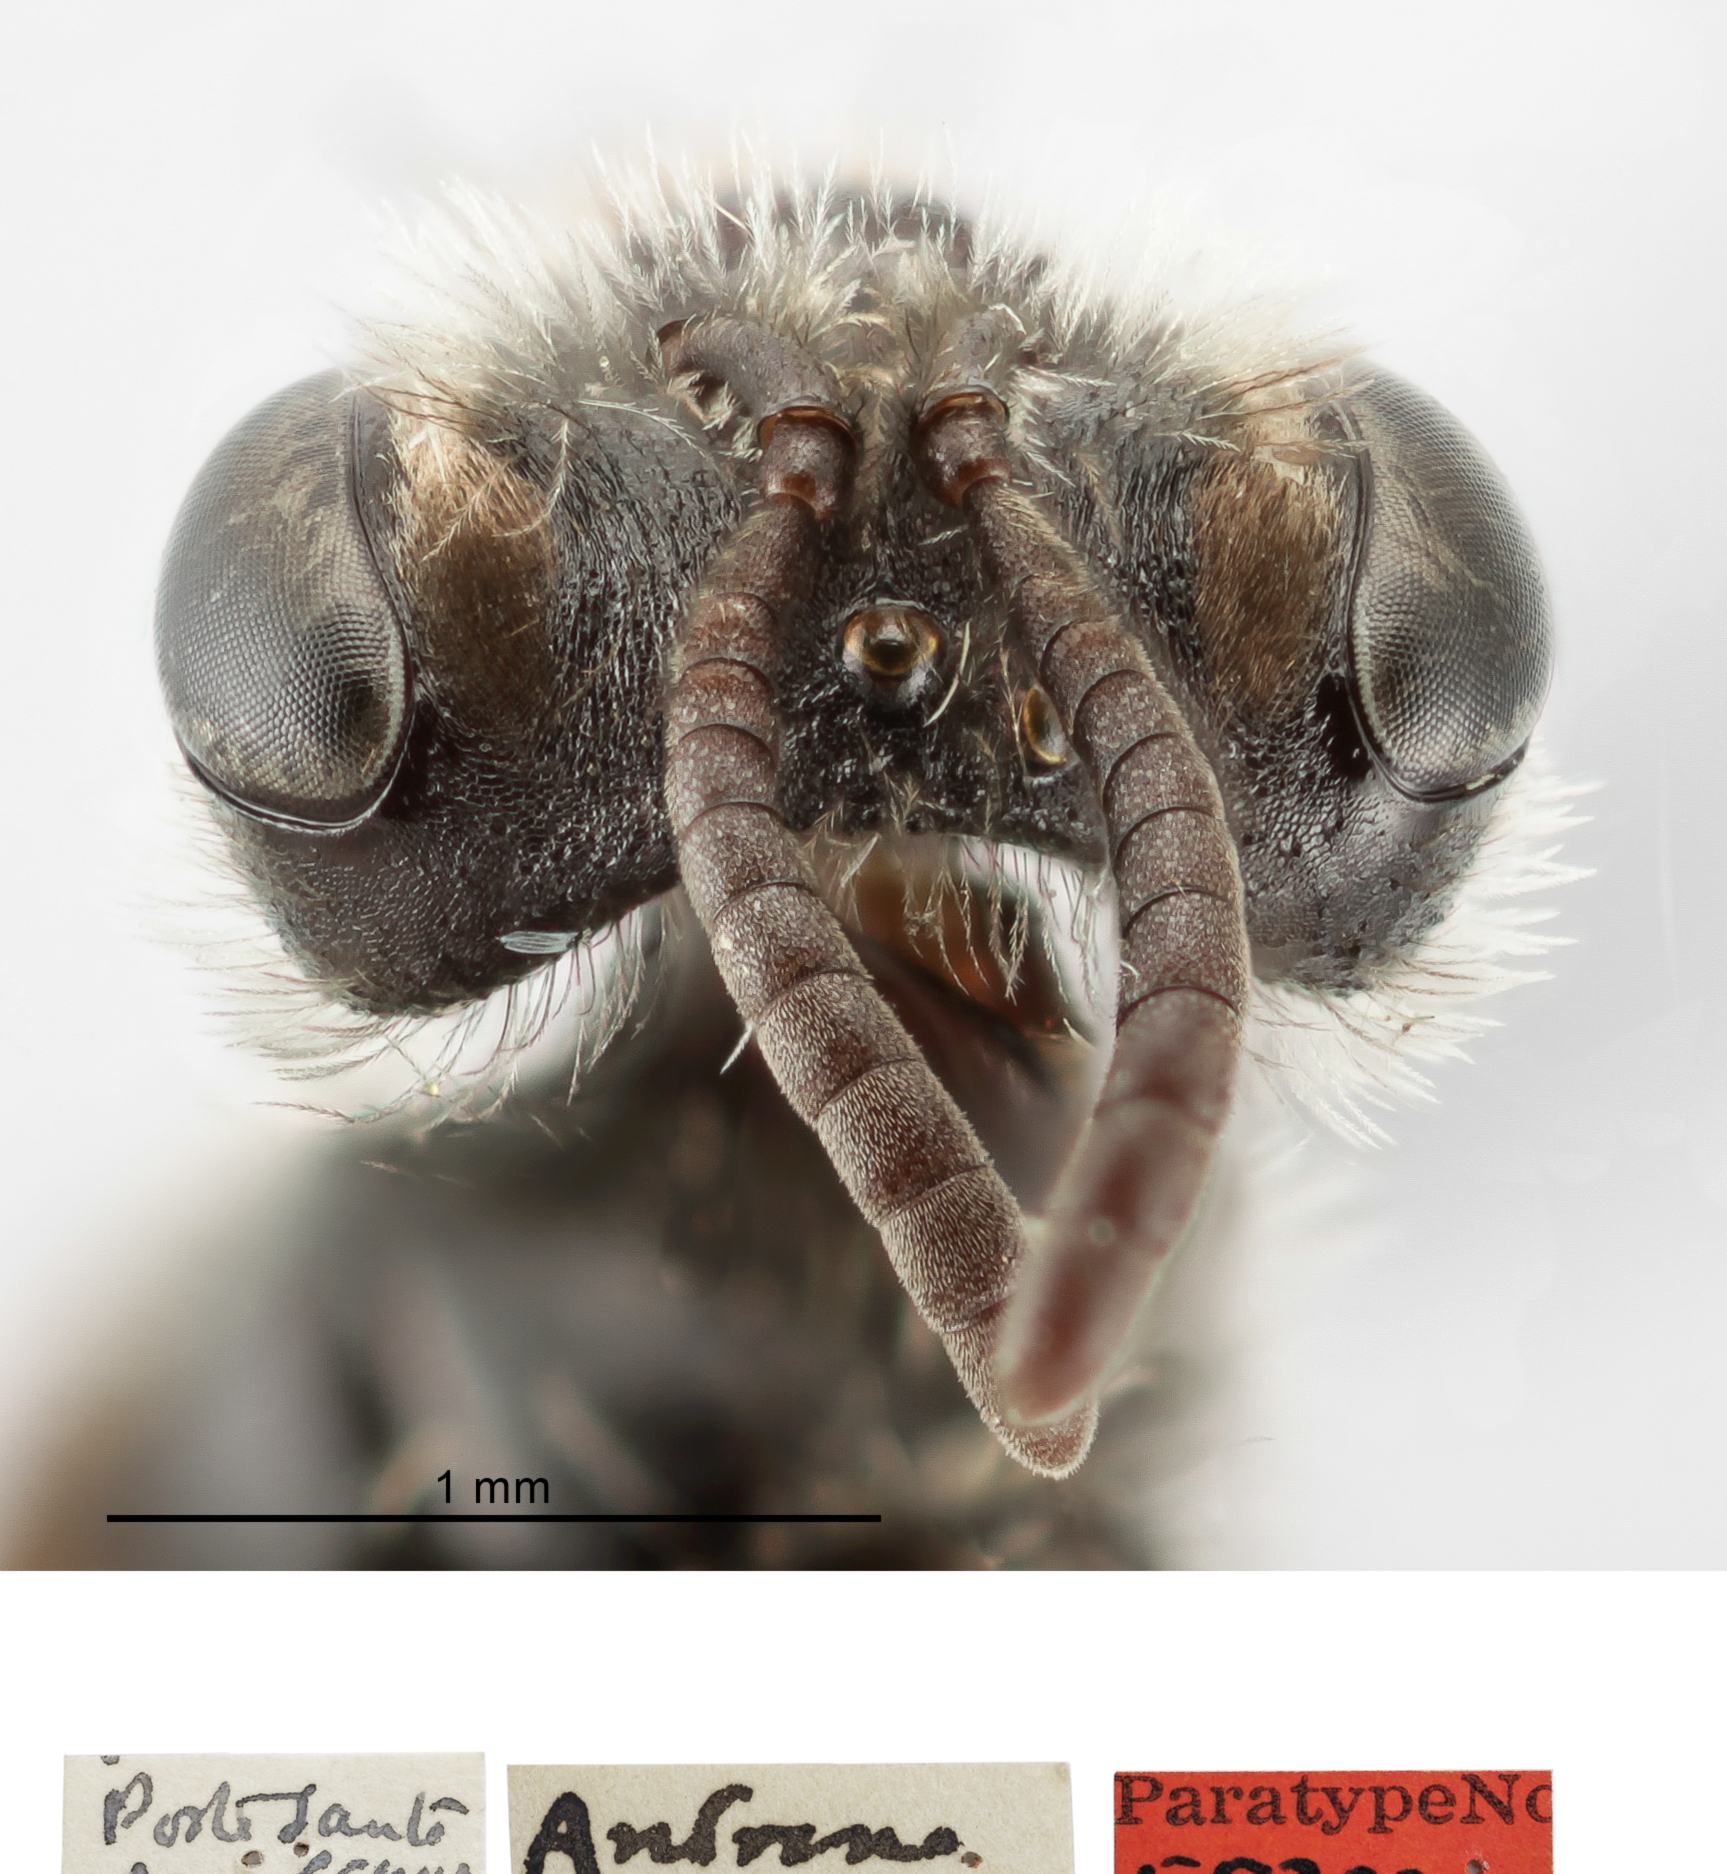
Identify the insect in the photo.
Andrena wollastoni
